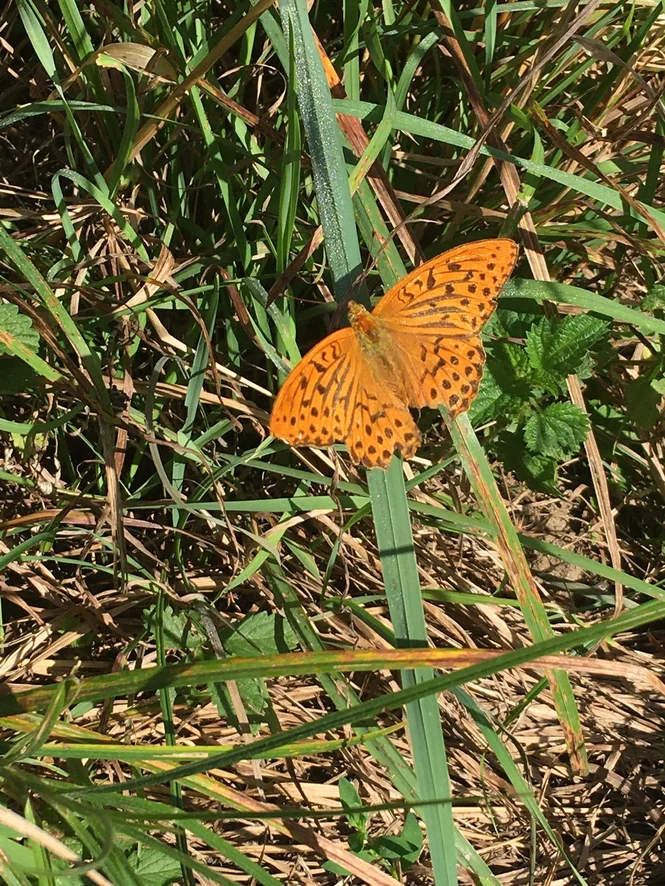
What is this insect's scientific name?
Argynnis paphia
